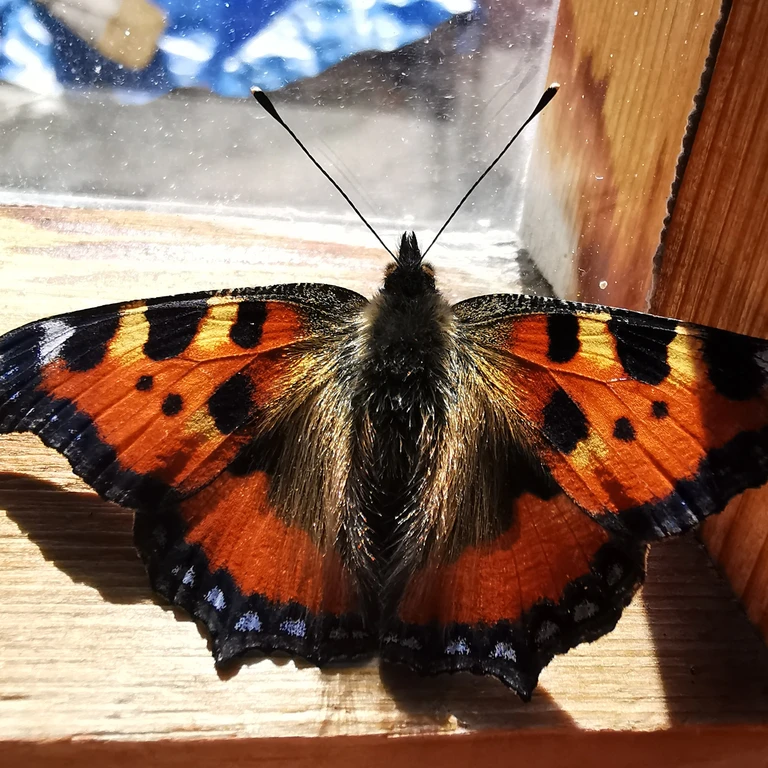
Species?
Aglais urticae
